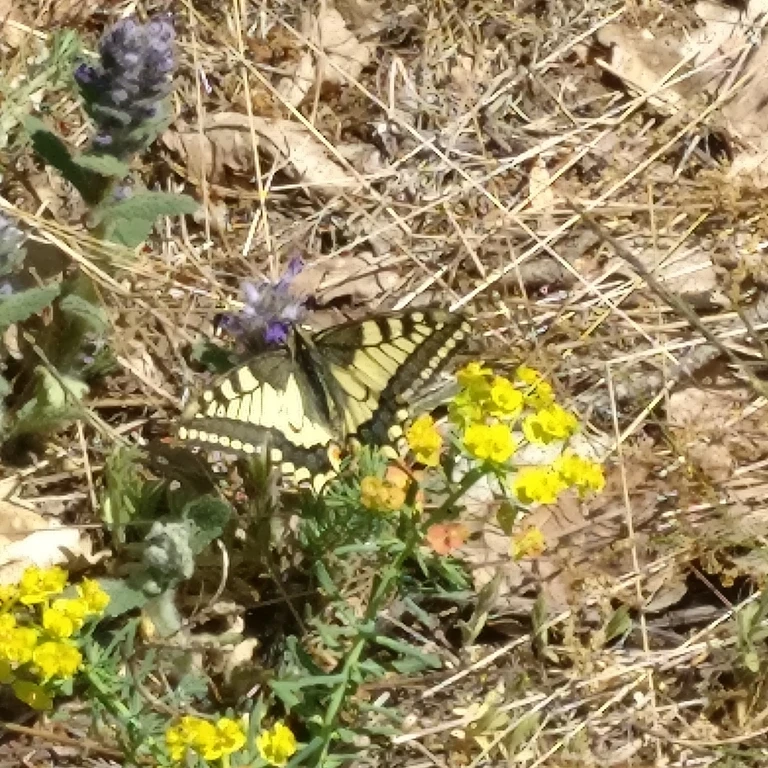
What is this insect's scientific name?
Papilio machaon
